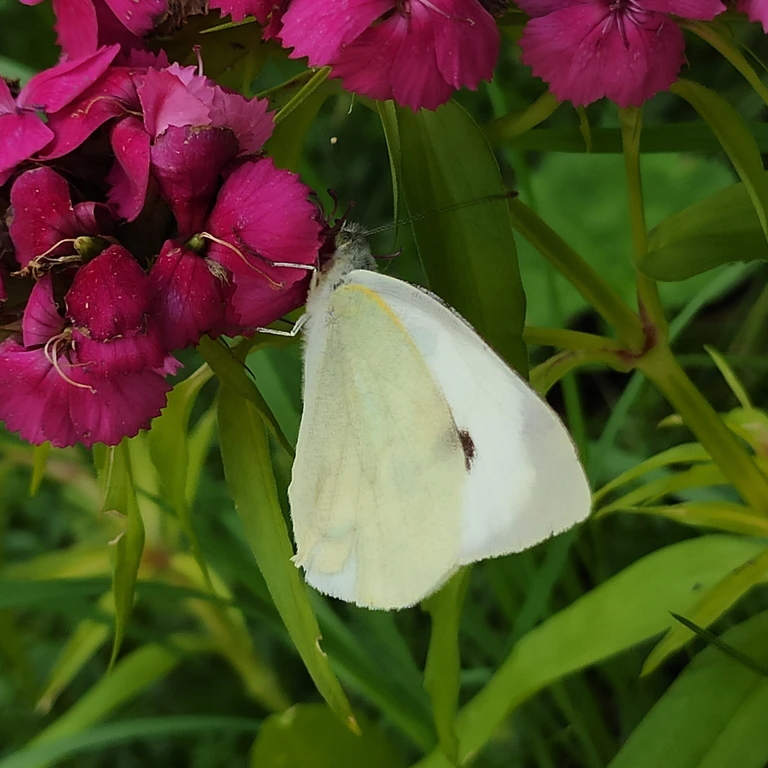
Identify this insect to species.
Pieris brassicae
